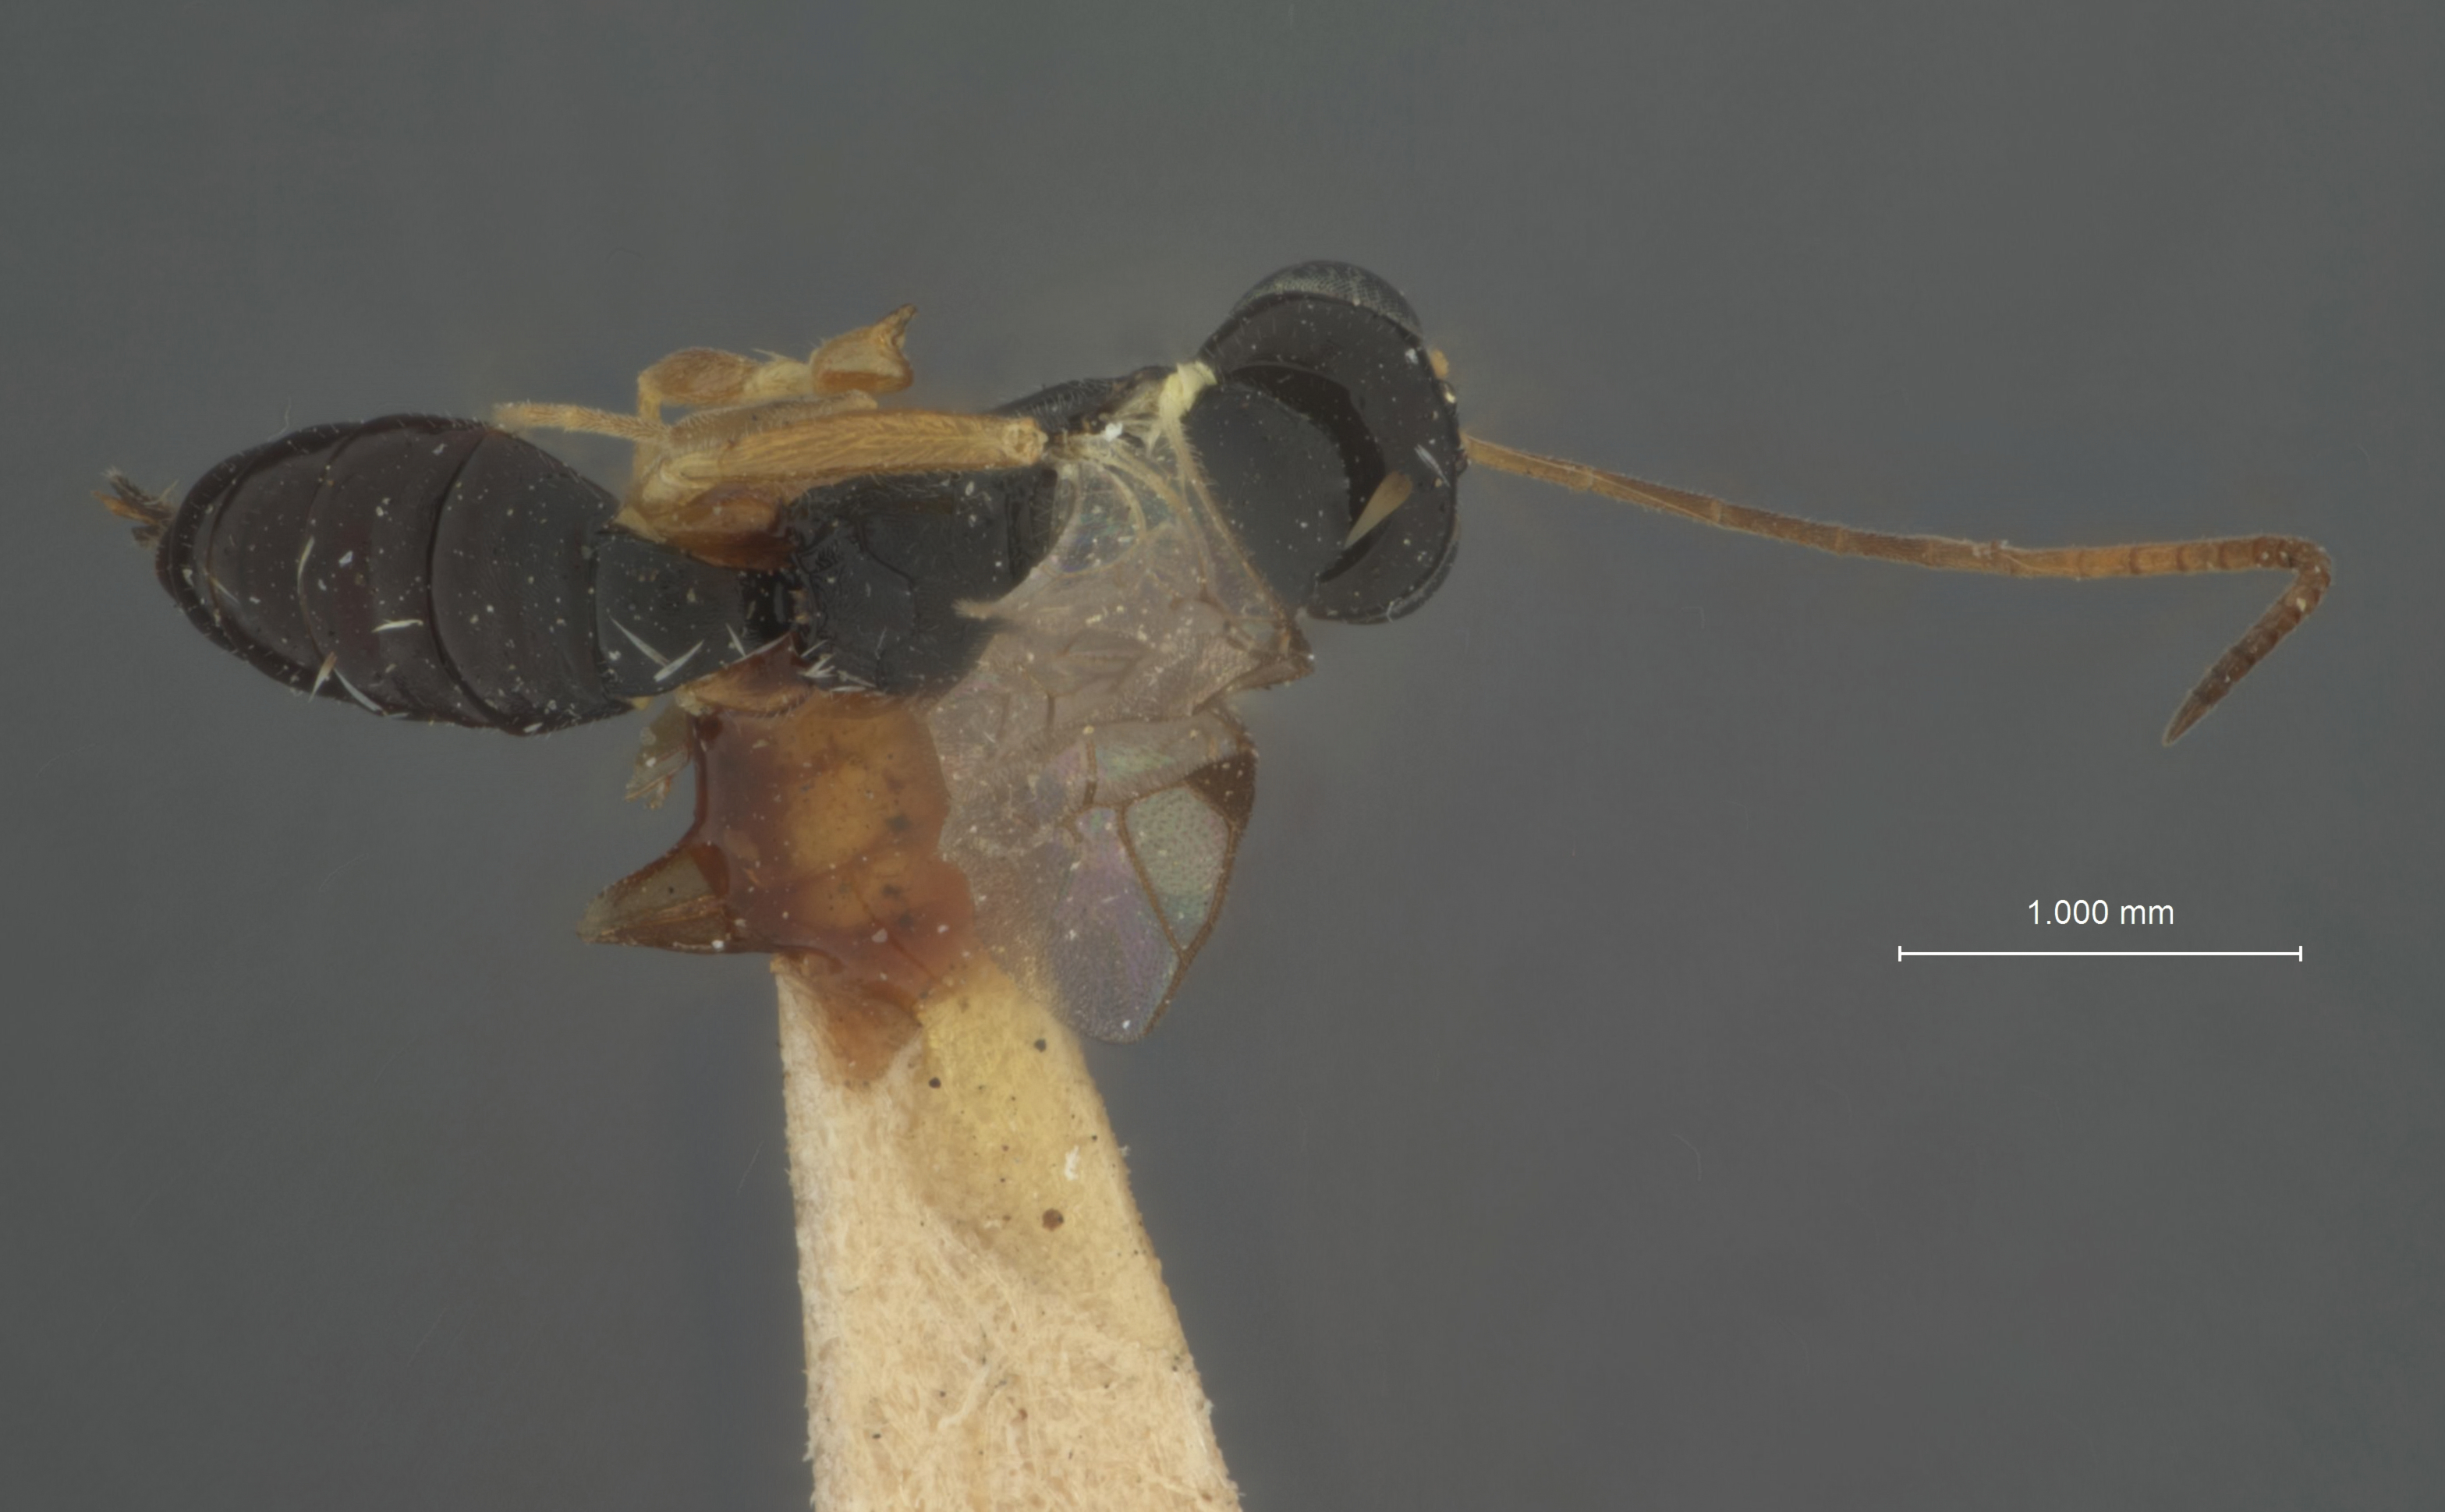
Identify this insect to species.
Hemiteles gracilariae
